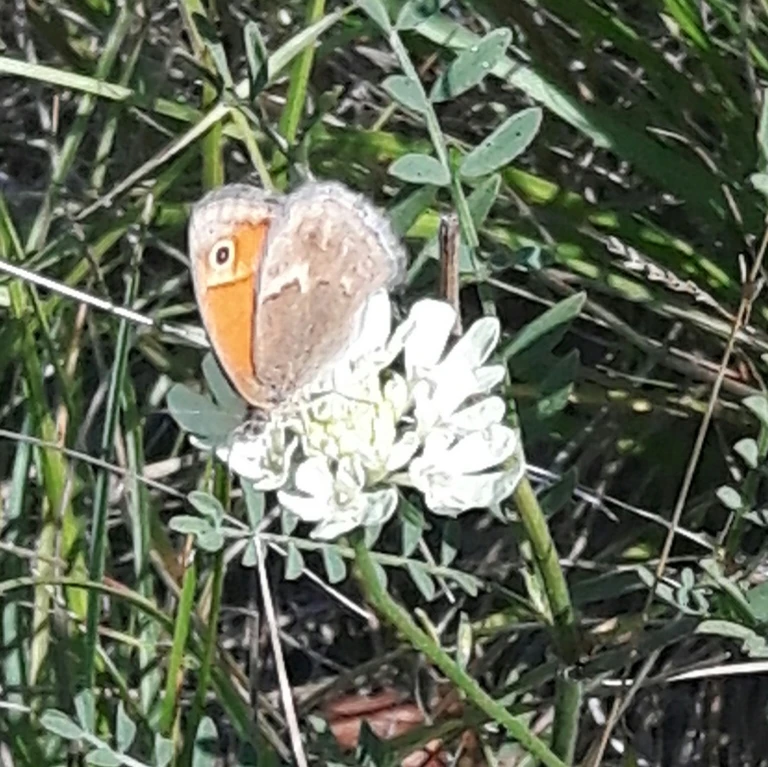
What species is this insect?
Coenonympha pamphilus
